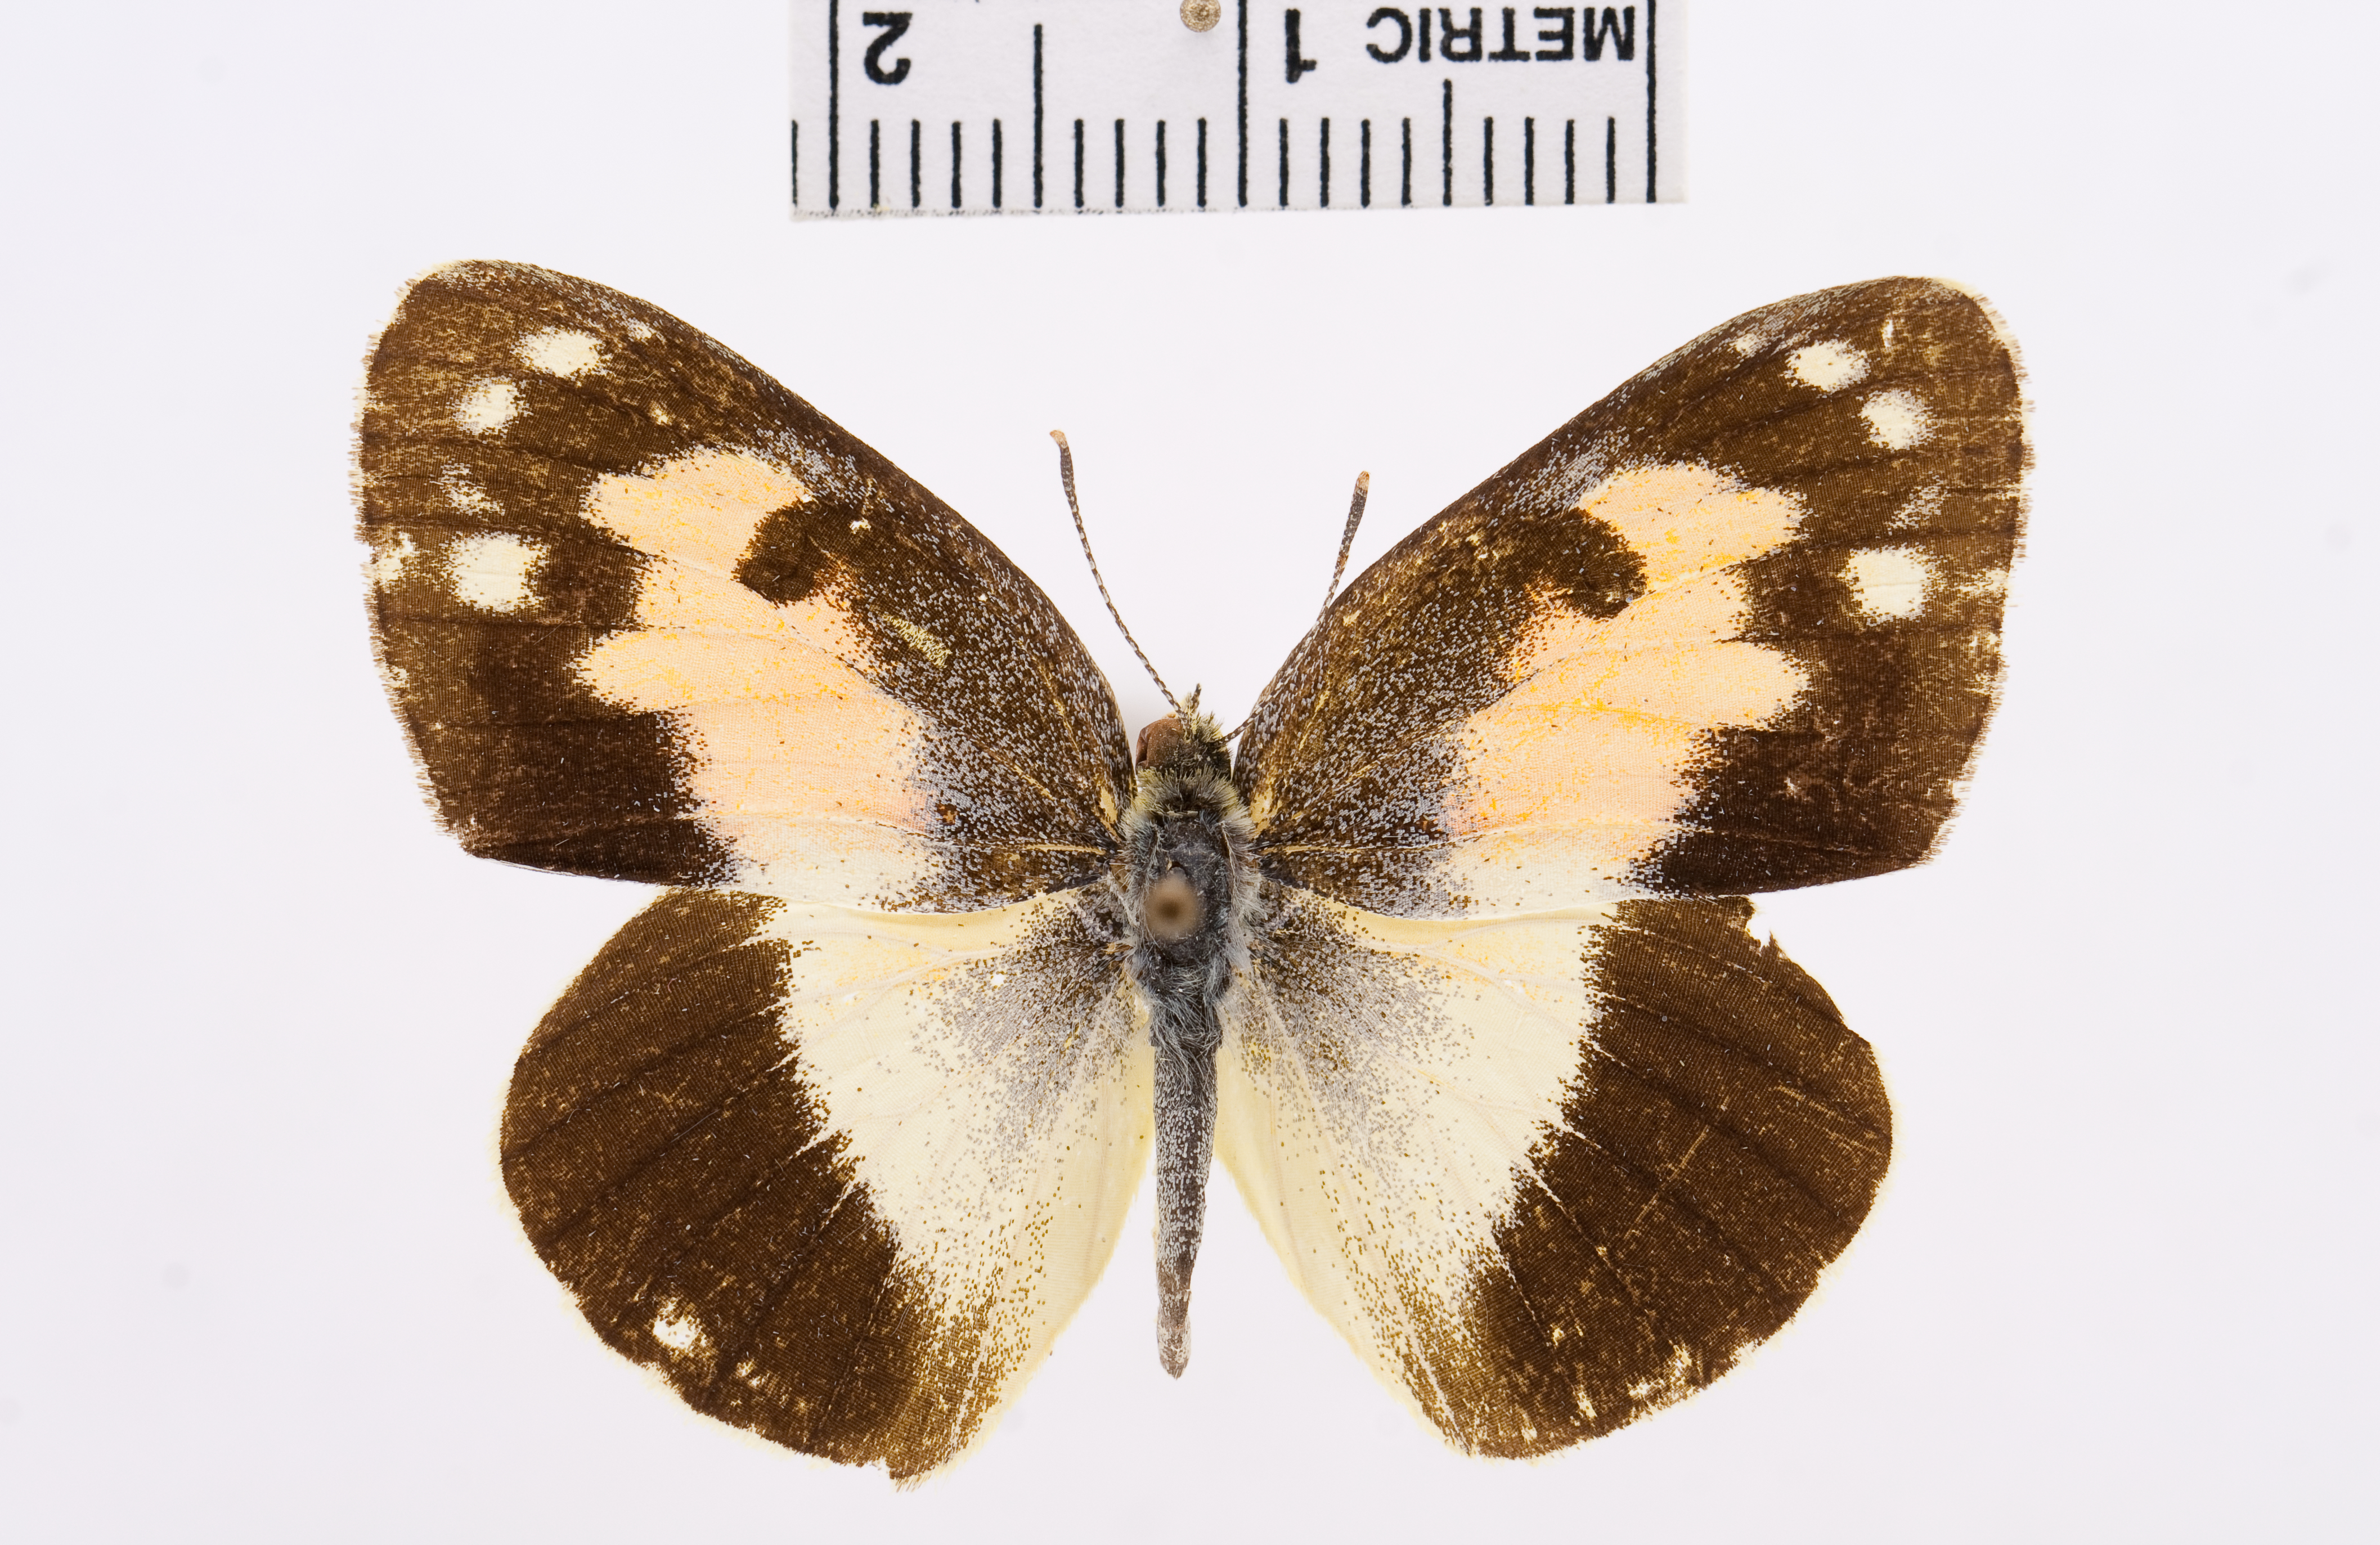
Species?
Colotis phisadia
